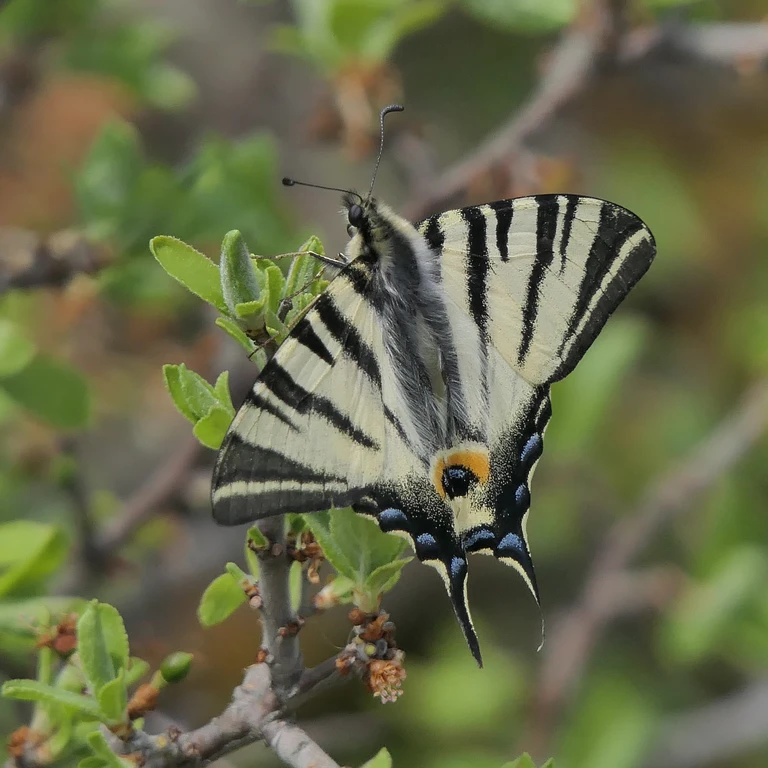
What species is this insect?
Iphiclides podalirius
